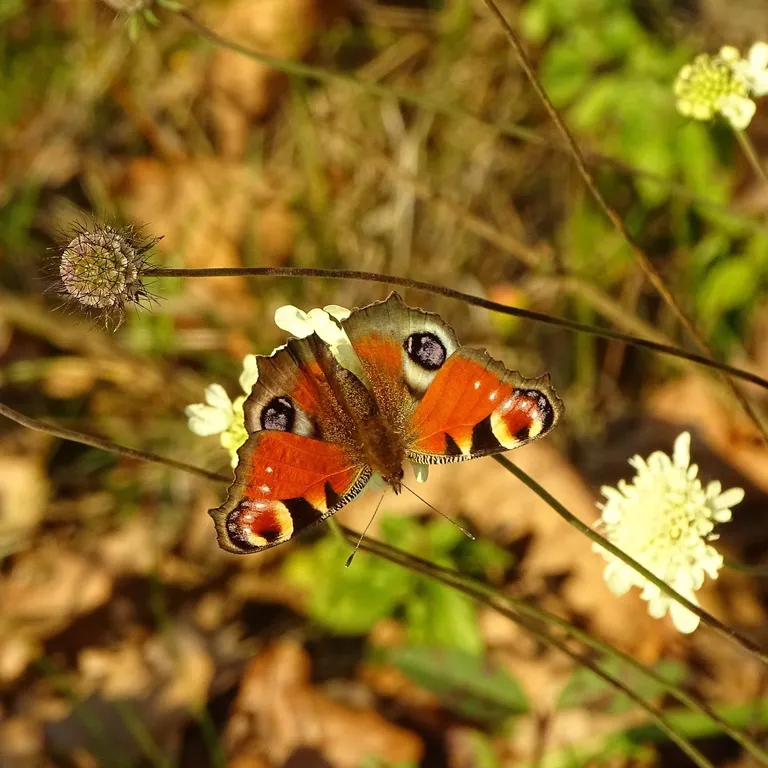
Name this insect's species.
Aglais io
